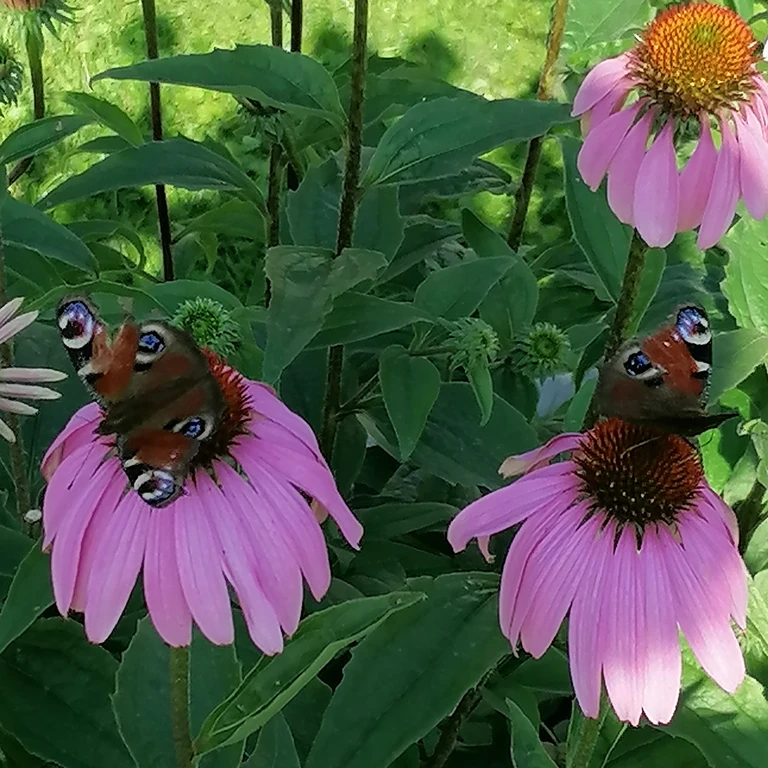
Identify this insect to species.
Aglais io
